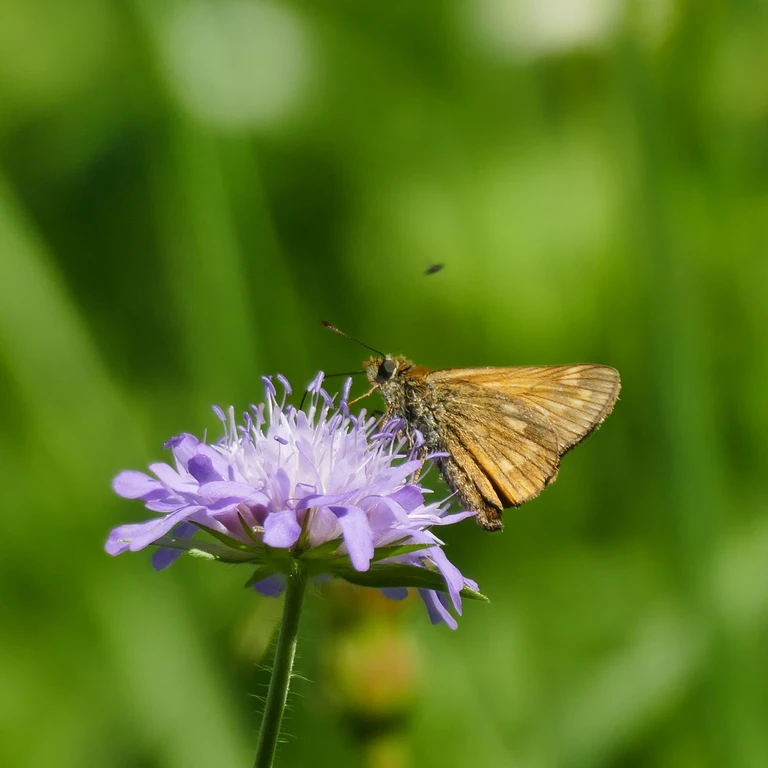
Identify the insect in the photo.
Ochlodes sylvanus (also Ochlodes venata)
